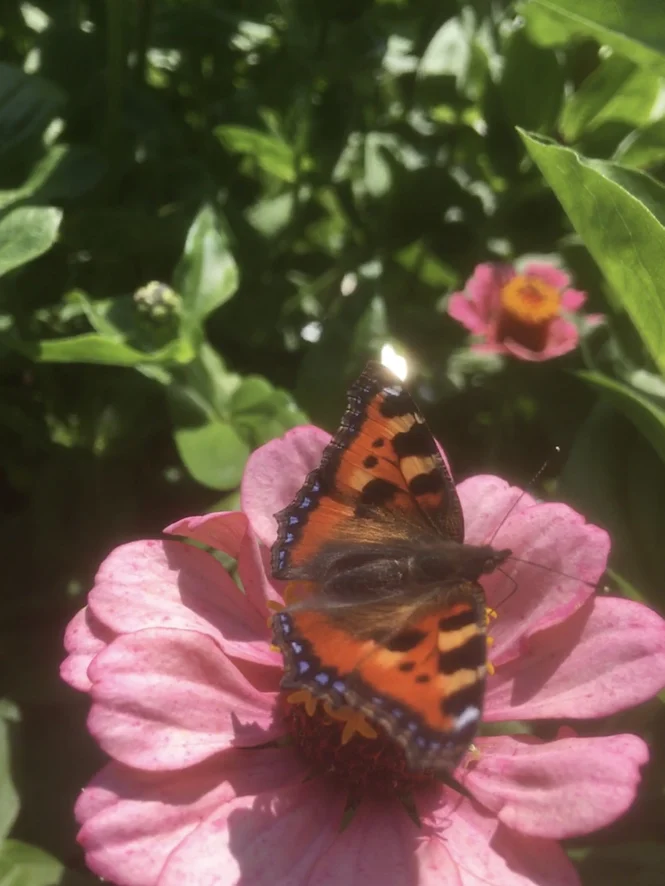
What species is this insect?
Aglais urticae
